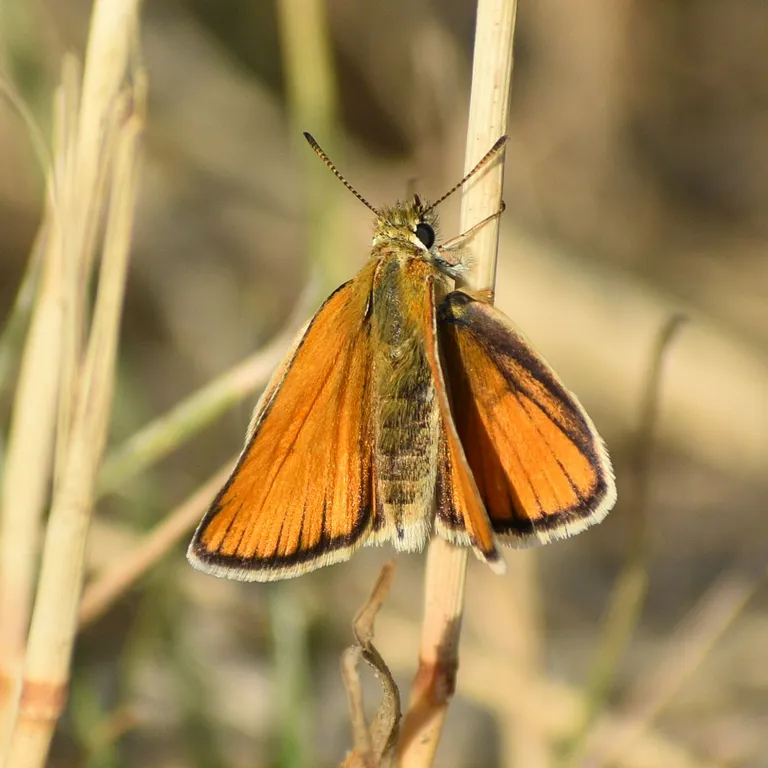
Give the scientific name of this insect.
Thymelicus lineola
